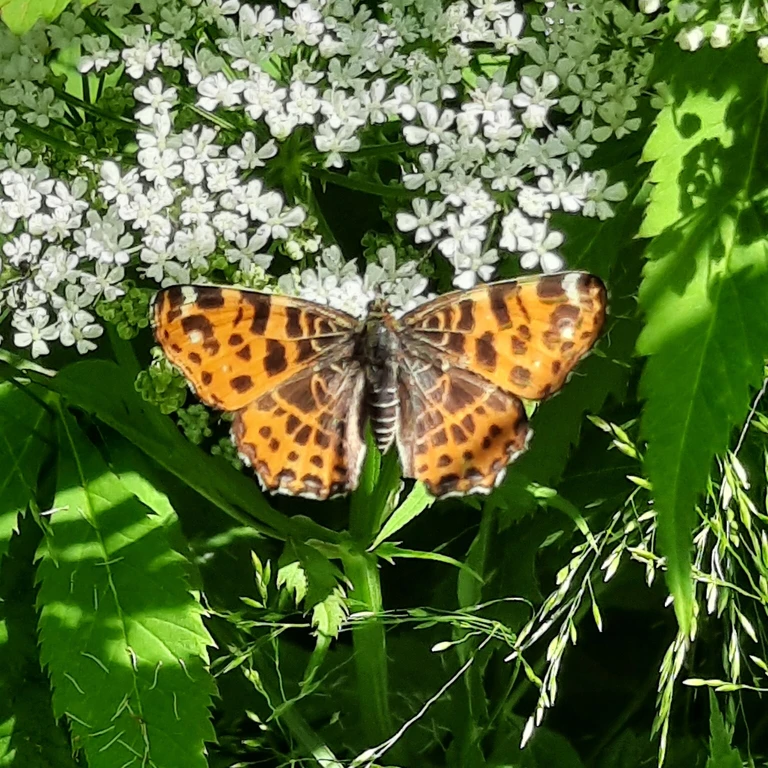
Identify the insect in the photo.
Araschnia levana
